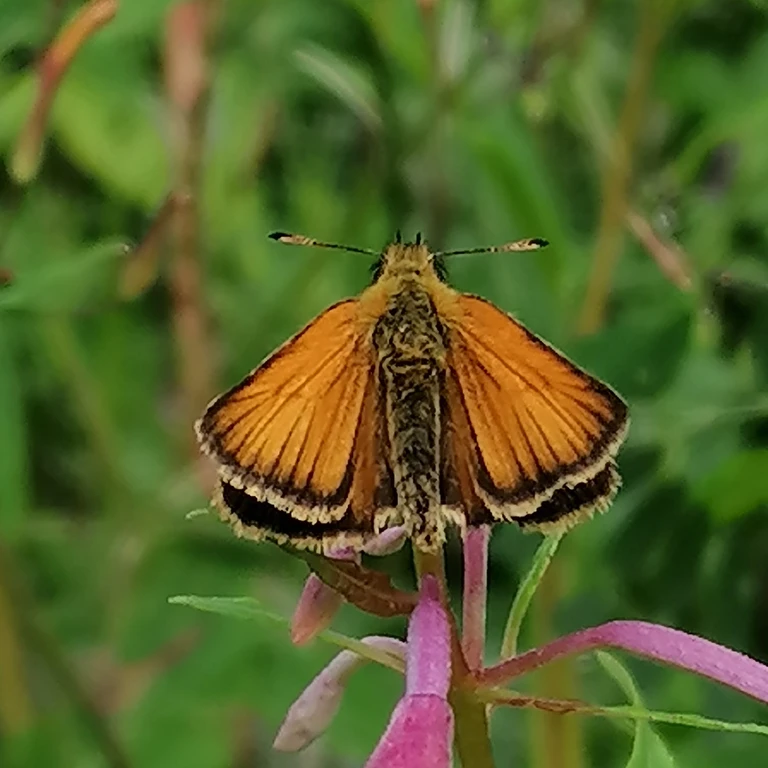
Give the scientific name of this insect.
Thymelicus lineola
